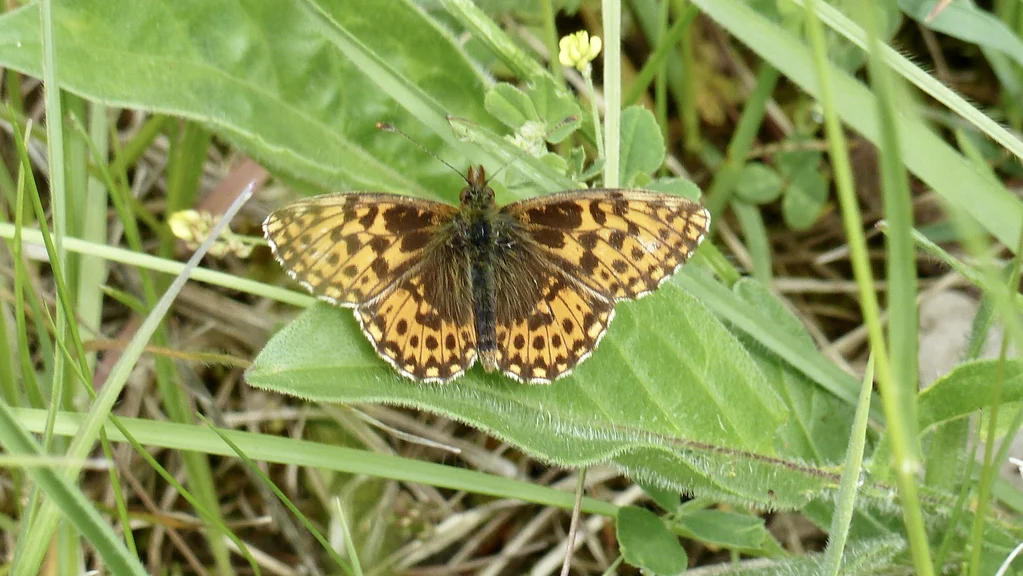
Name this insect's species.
Boloria dia
